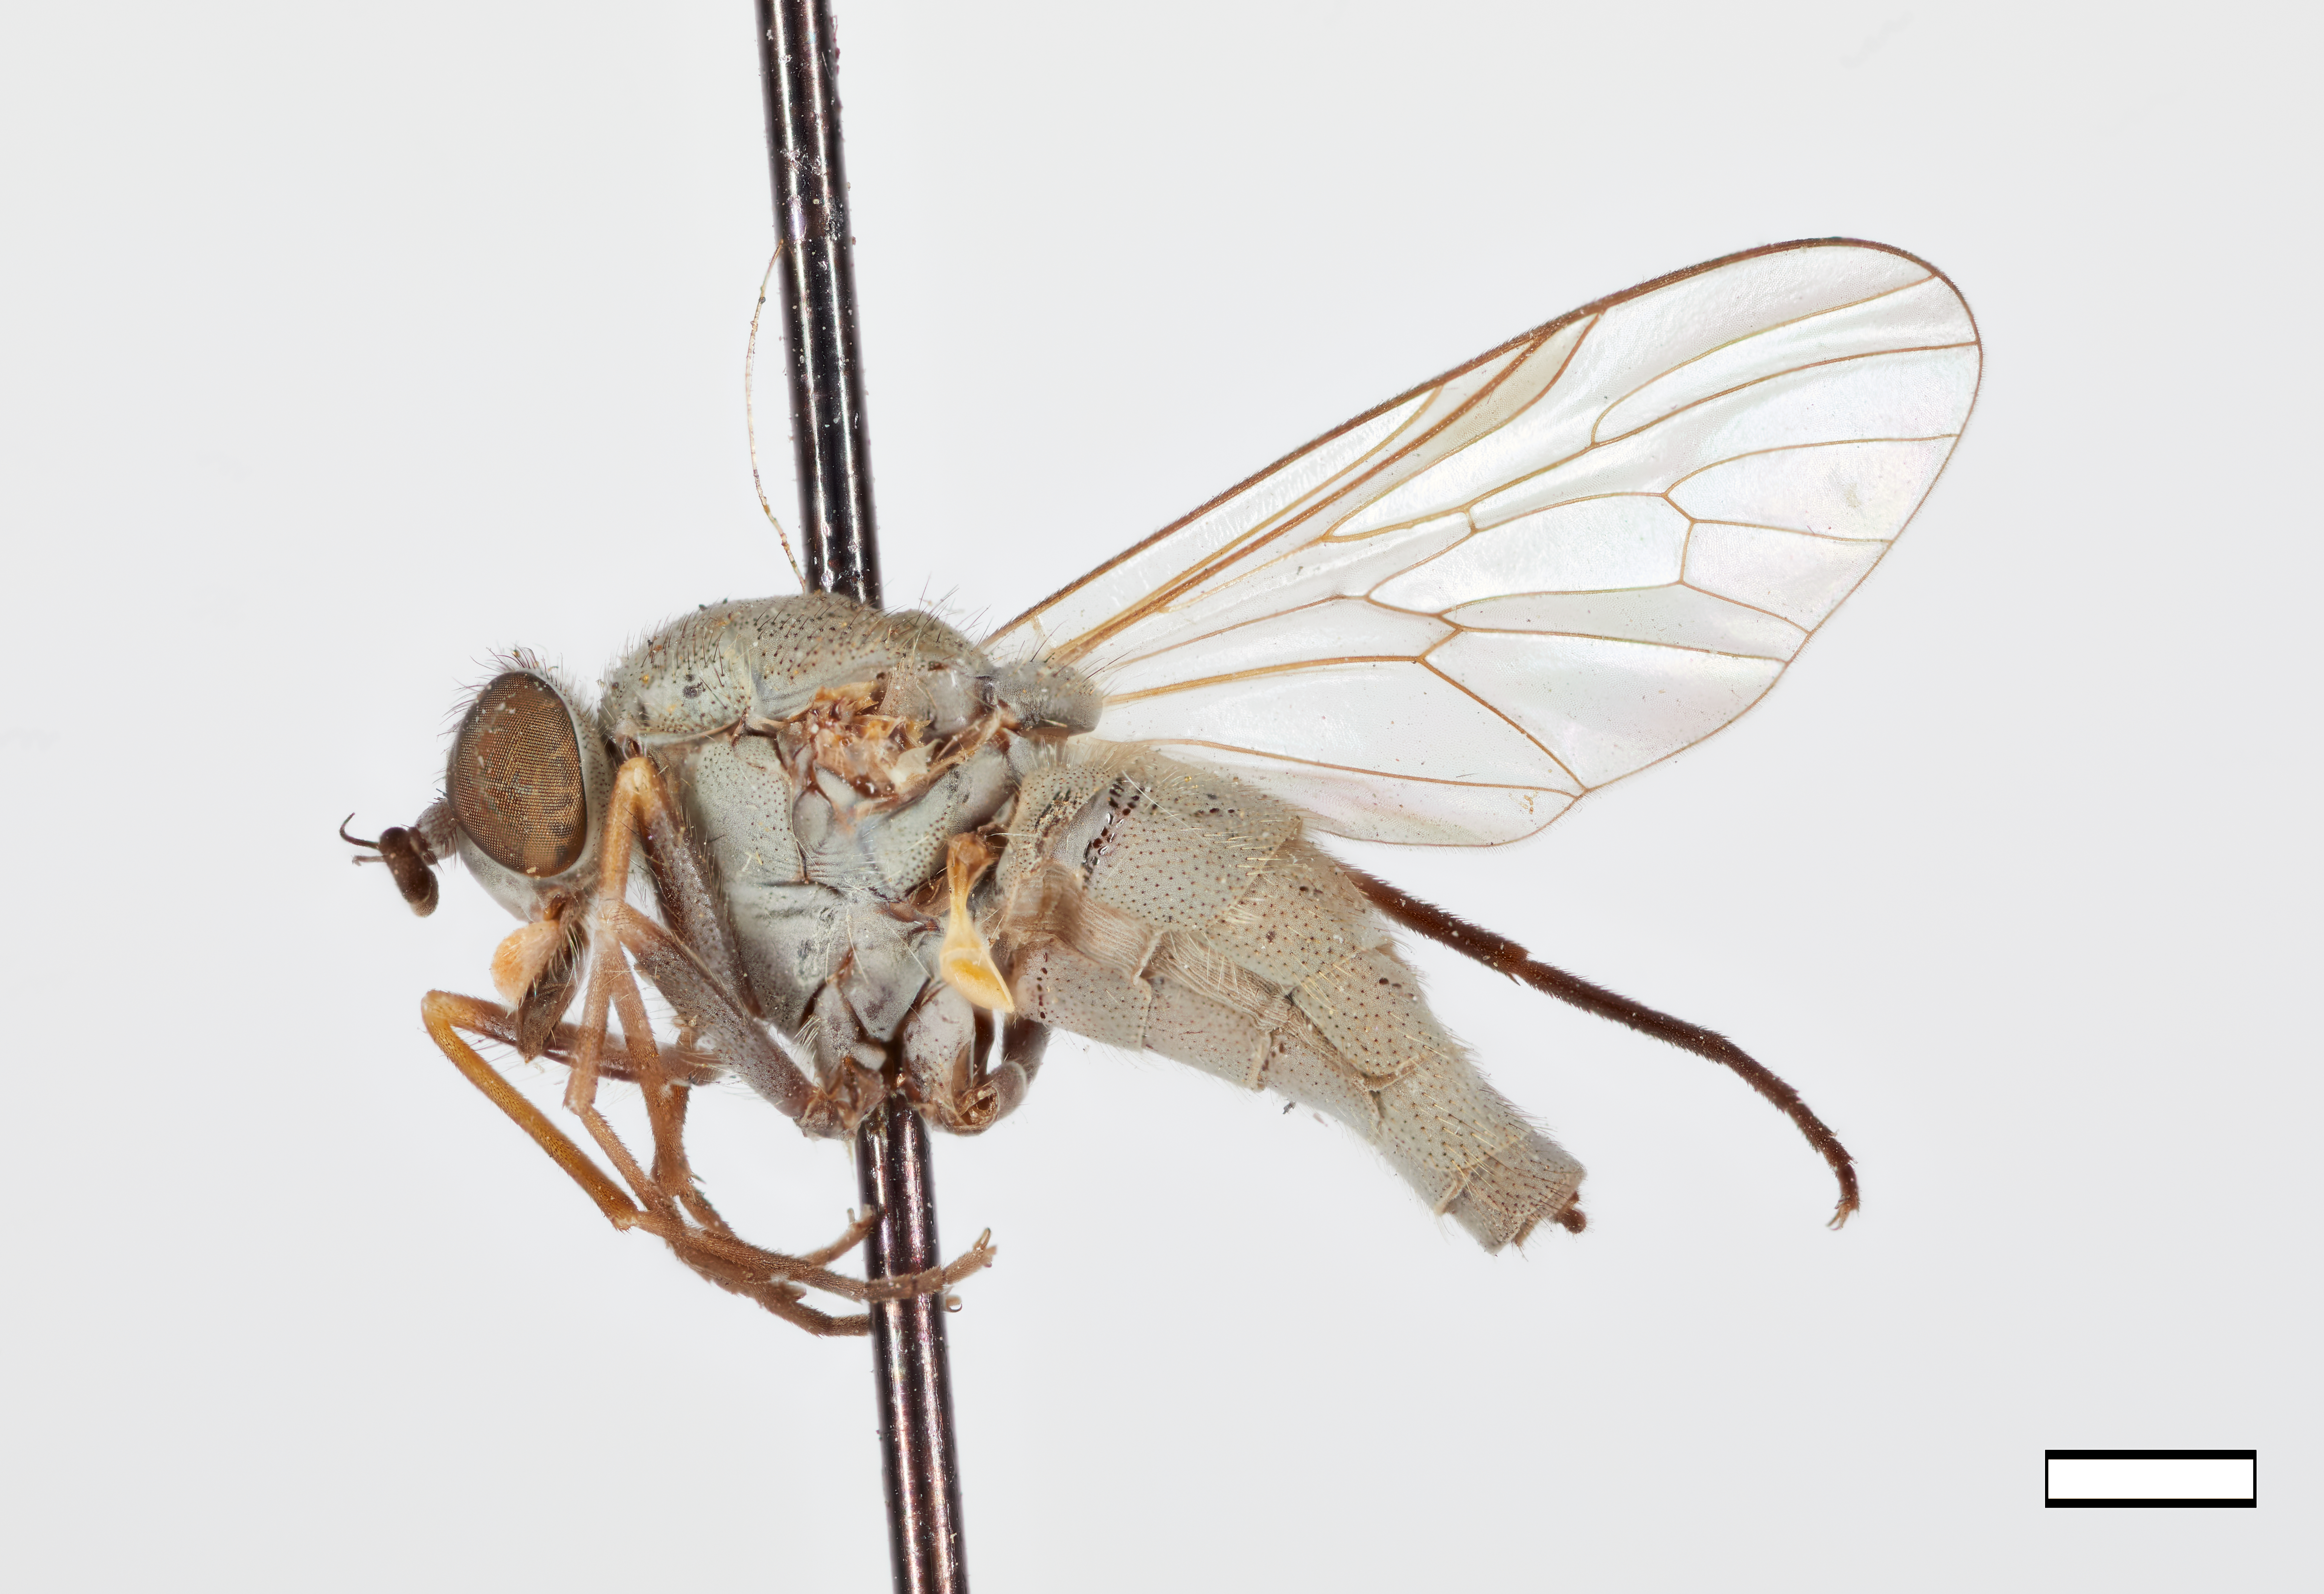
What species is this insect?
Symphoromyia inurbana
